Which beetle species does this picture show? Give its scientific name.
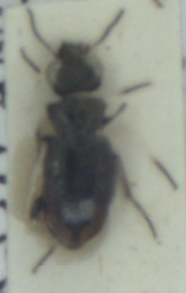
Notiophilus biguttatus
